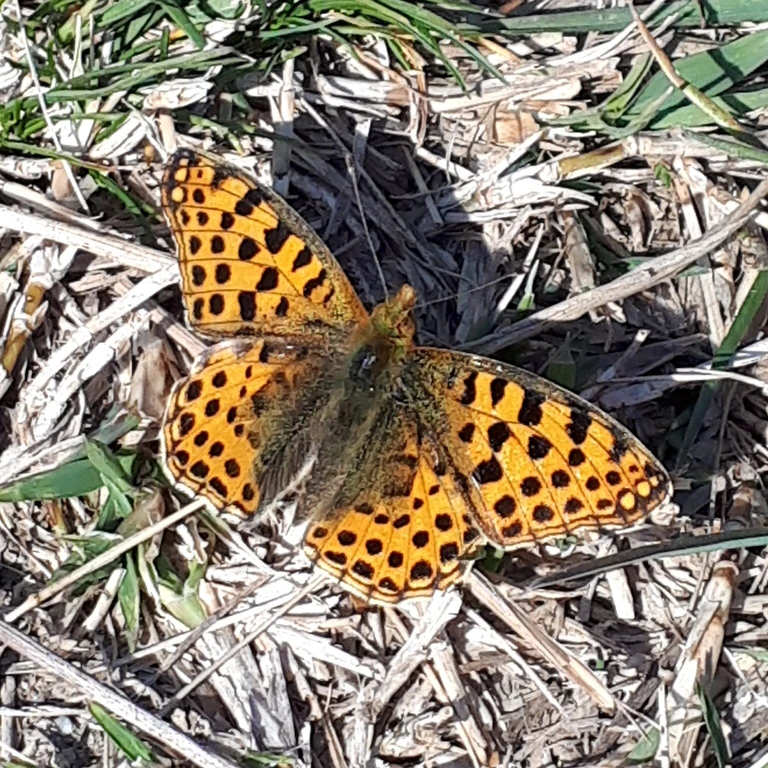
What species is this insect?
Issoria lathonia
